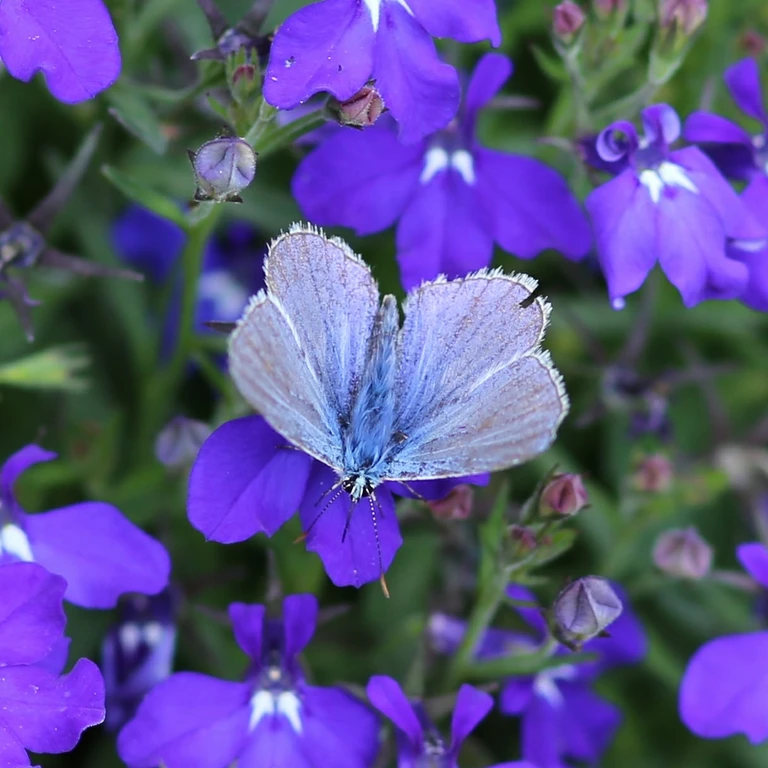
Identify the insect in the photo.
Polyommatus icarus
